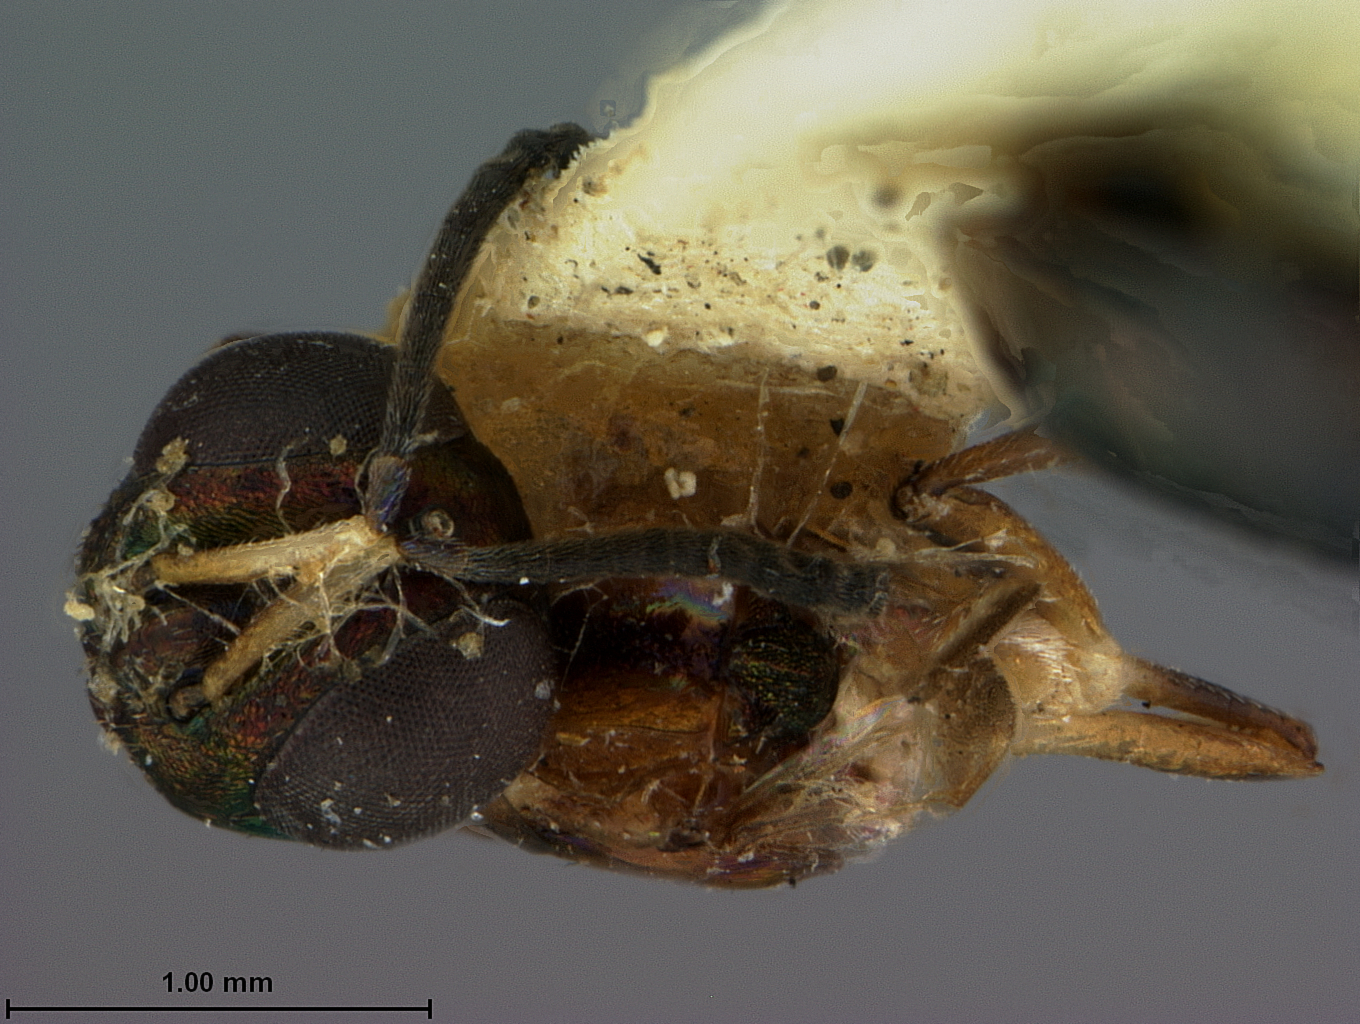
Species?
Eupelmus dryorhizoxeni
